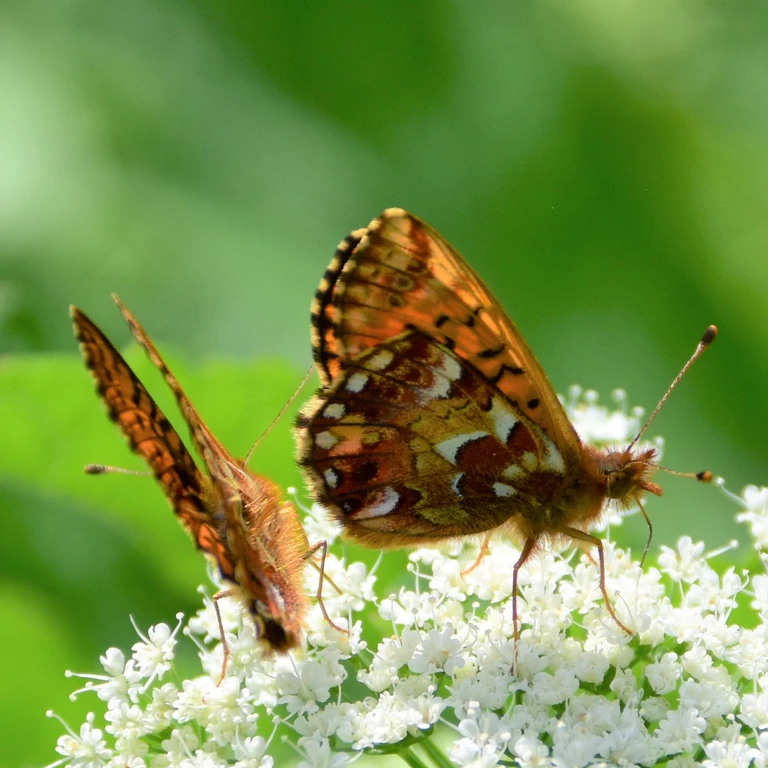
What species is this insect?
Boloria aquilonaris
